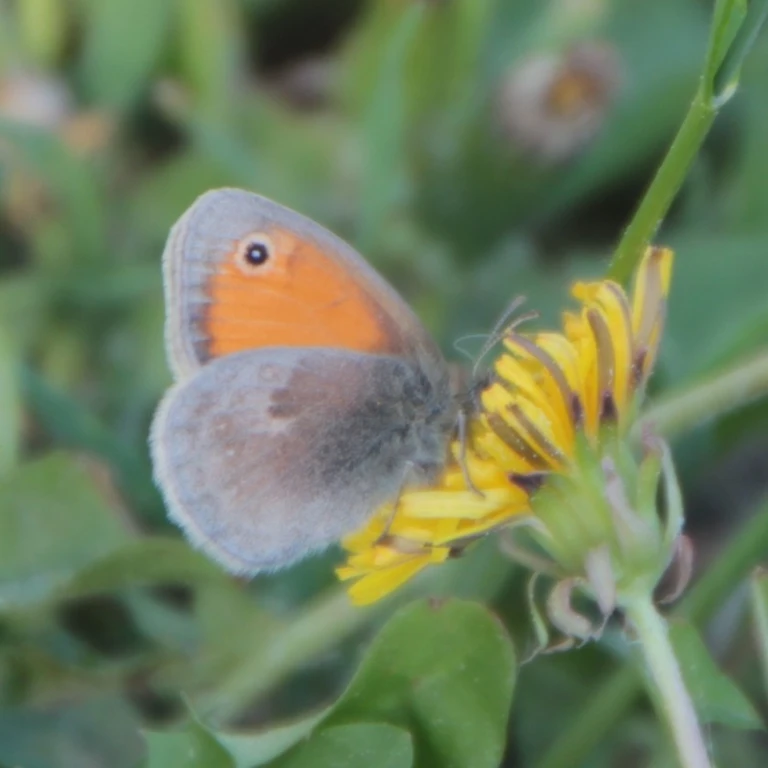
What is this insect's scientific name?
Coenonympha pamphilus
